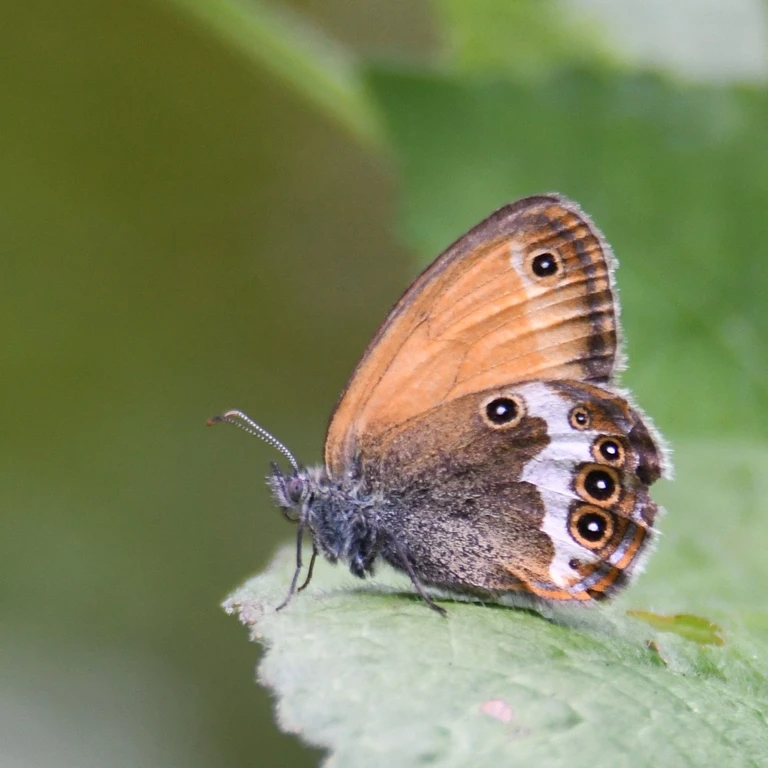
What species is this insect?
Coenonympha arcania
